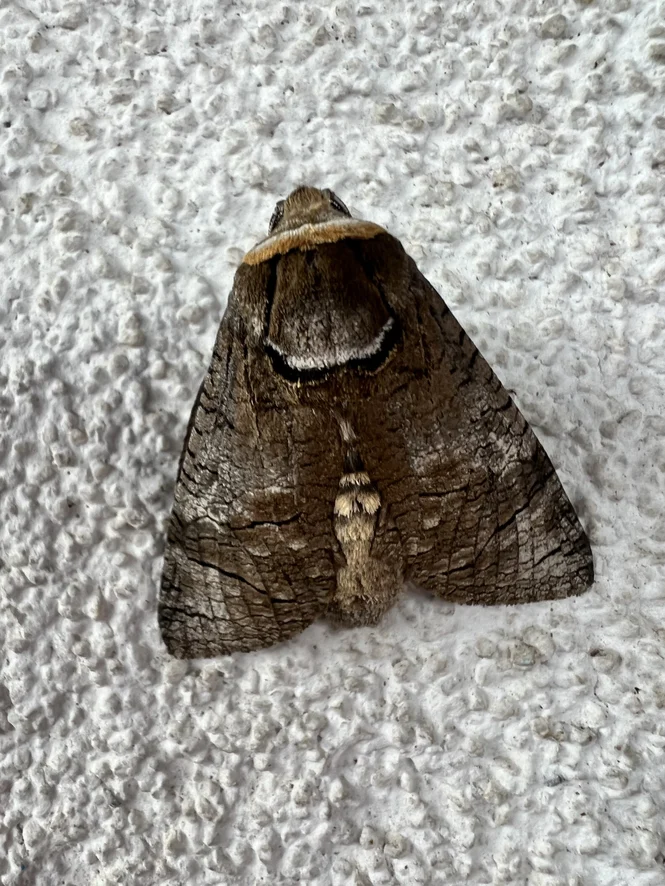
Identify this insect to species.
Cossus cossus
